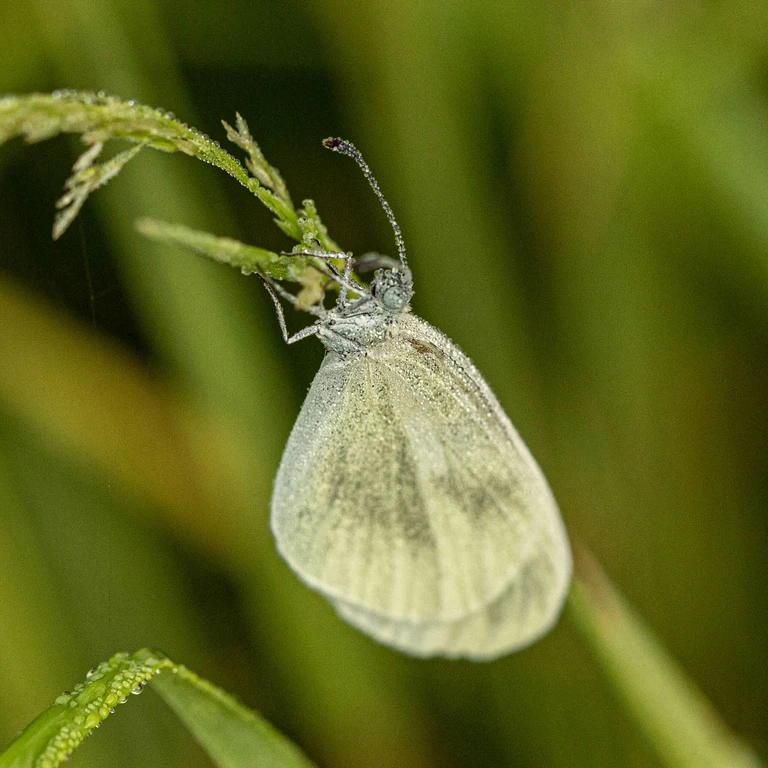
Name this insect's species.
Leptidea sinapis/juvernica
